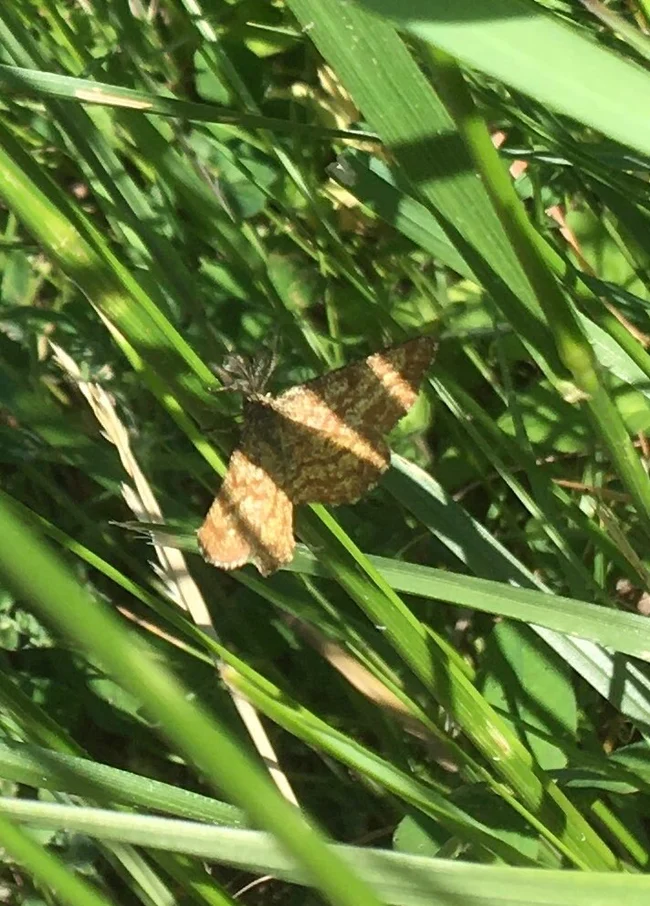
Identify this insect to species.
Ematurga atomaria
